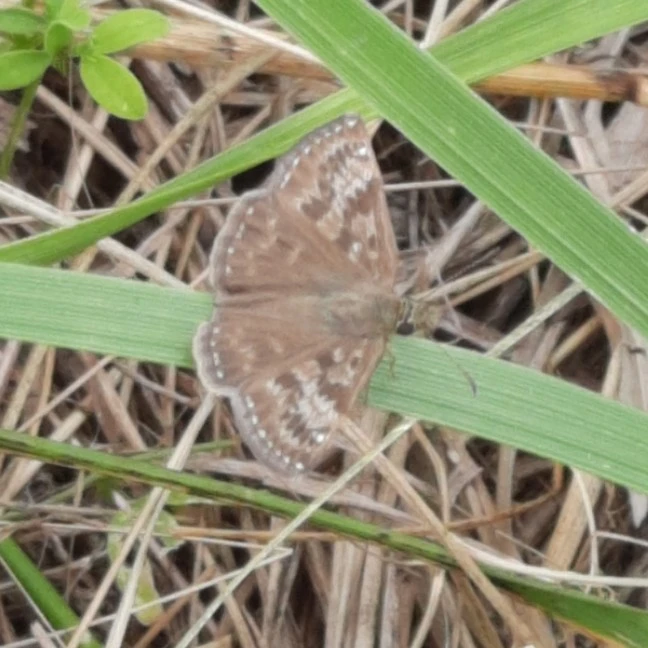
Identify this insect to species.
Erynnis tages
